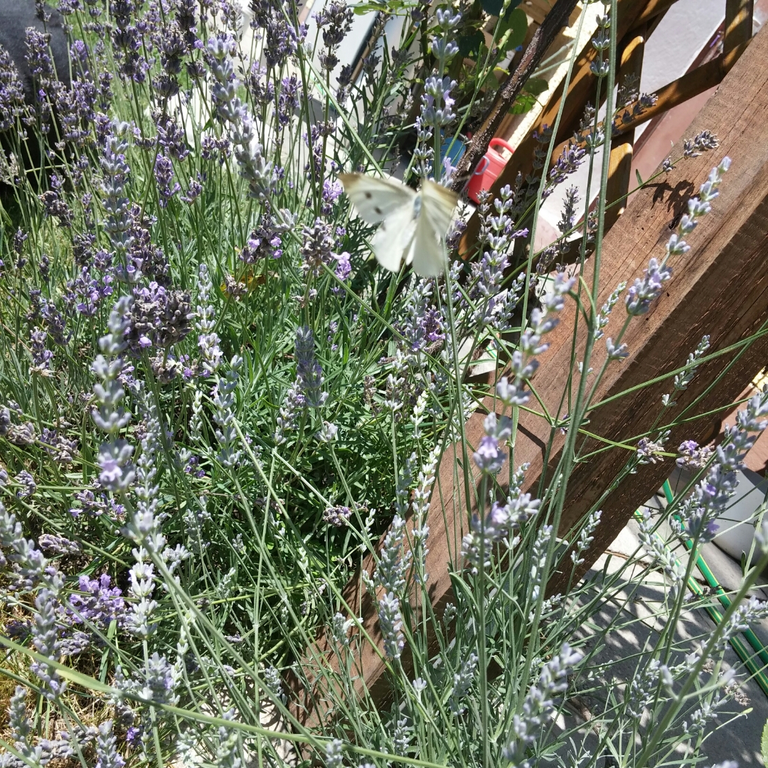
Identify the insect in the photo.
Pieris rapae
